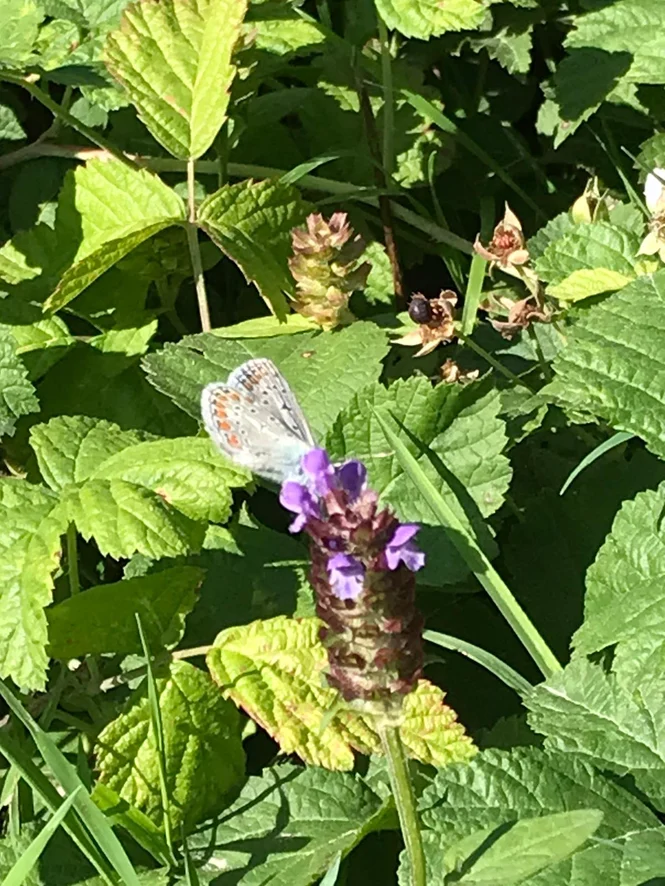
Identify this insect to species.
Polyommatus icarus
